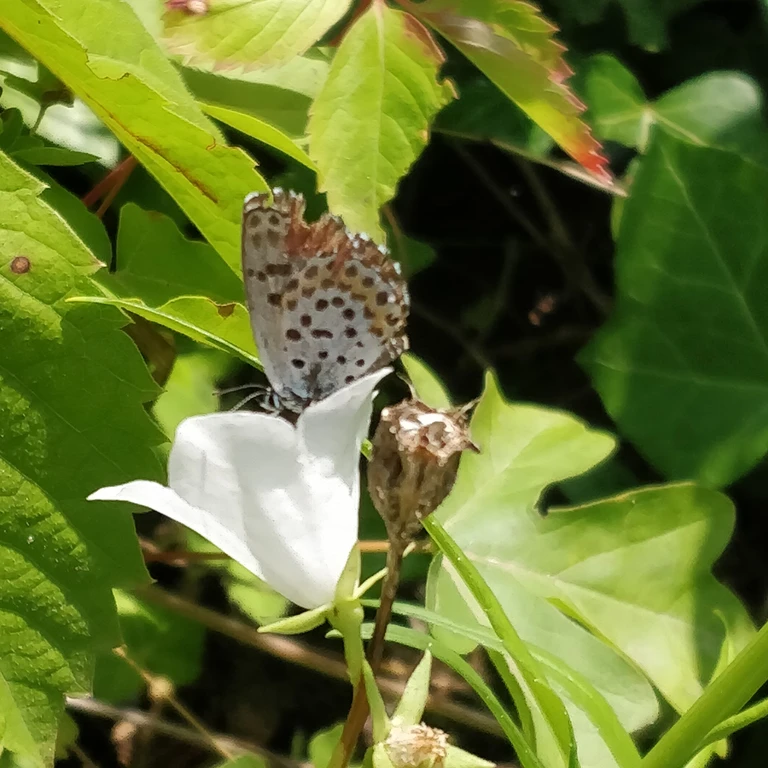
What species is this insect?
Scolitantides orion
